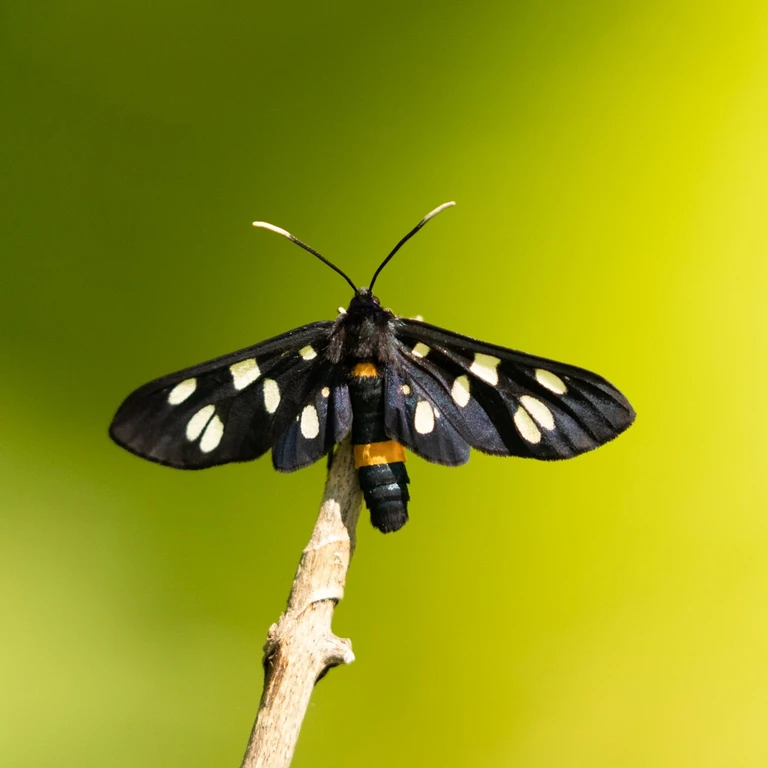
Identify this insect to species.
Amata phegea
